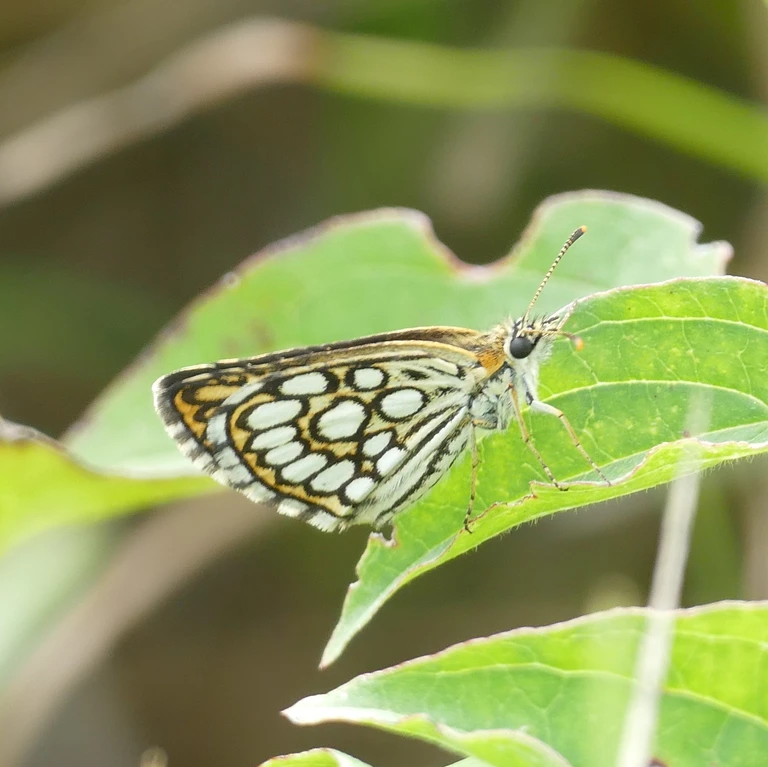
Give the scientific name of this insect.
Heteropterus morpheus
